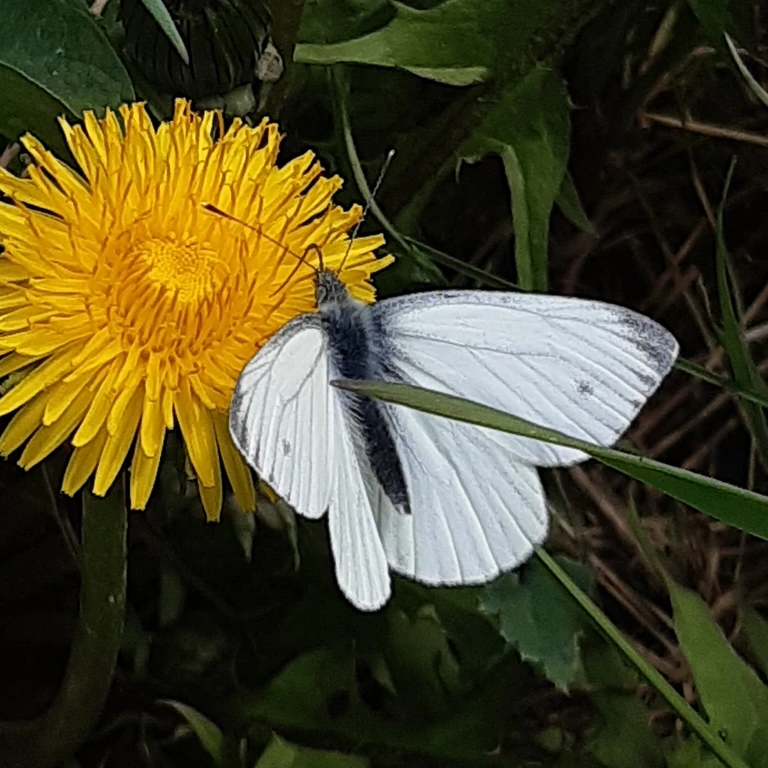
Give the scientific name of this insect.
Pieris napi
